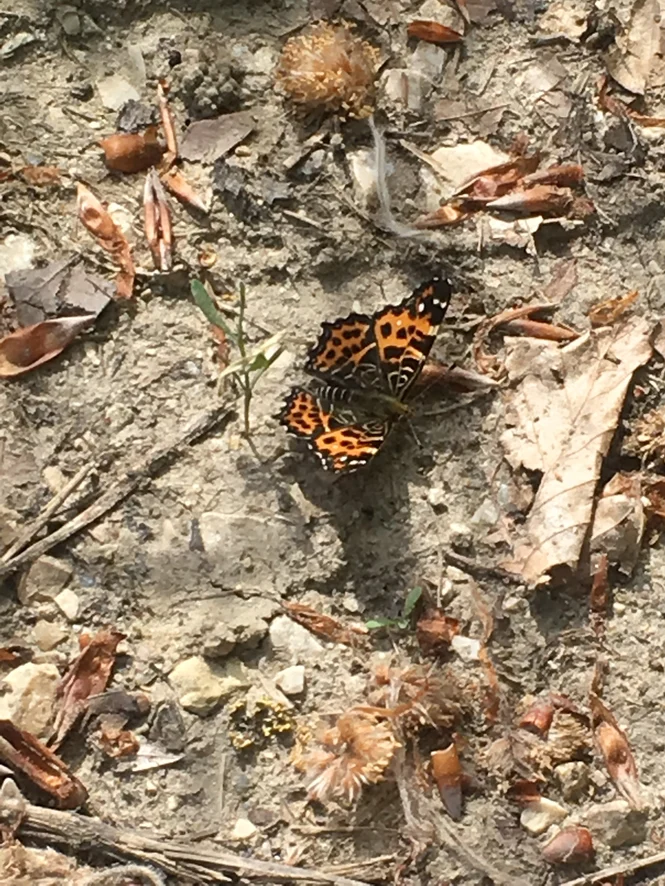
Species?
Araschnia levana
